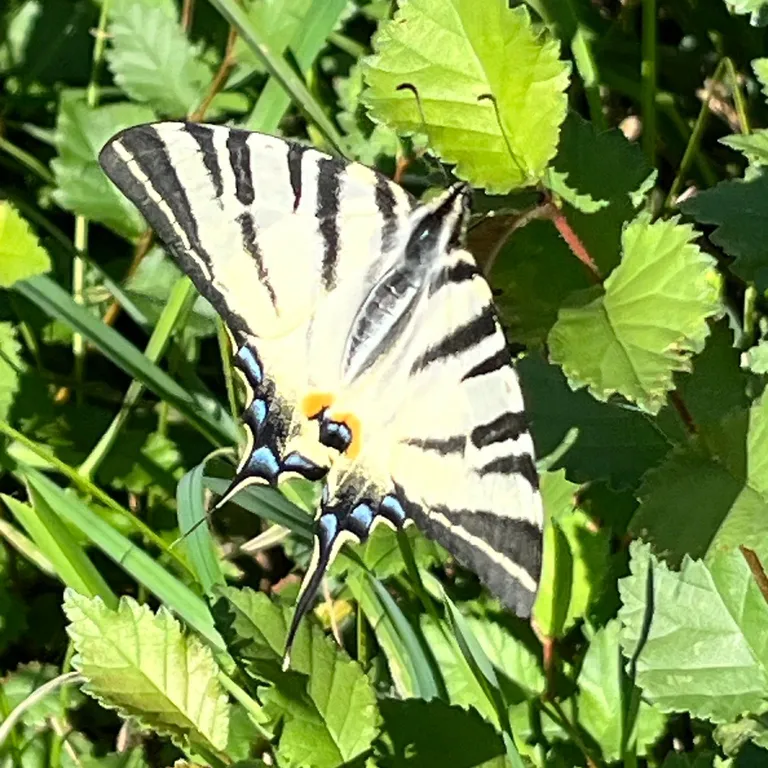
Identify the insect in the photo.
Iphiclides podalirius
